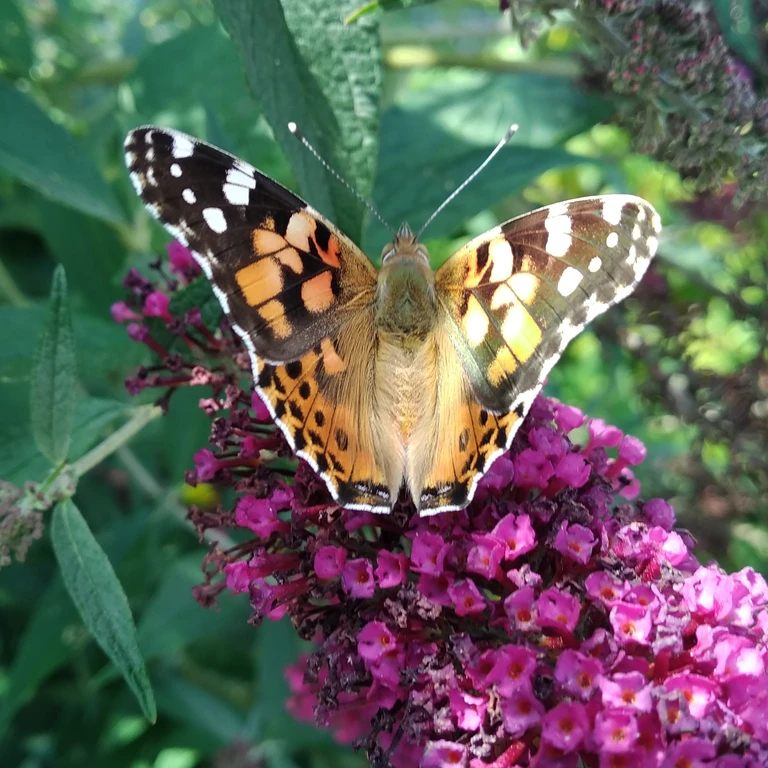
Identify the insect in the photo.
Vanessa cardui
